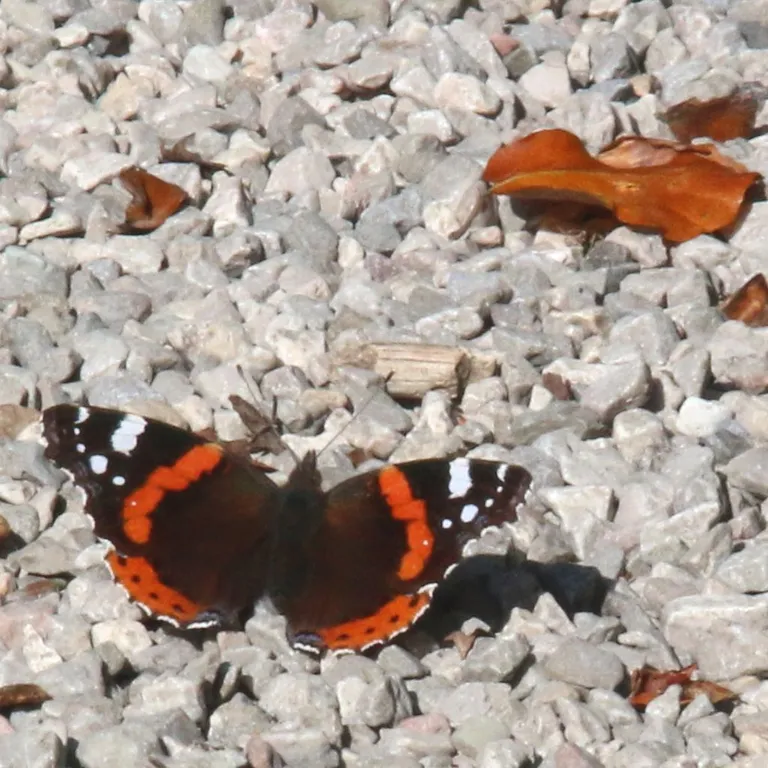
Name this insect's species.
Vanessa atalanta
